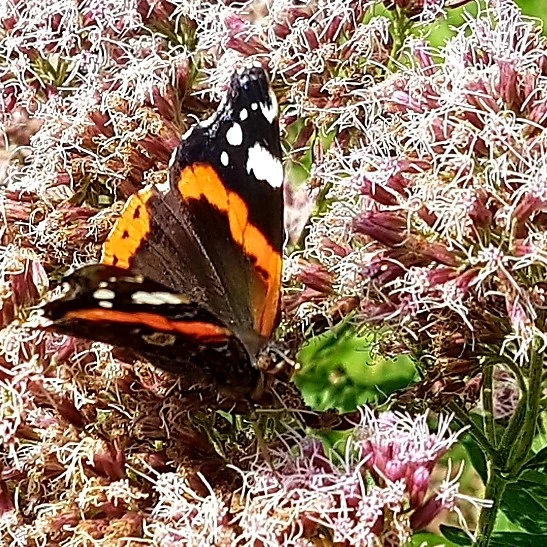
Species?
Vanessa atalanta
